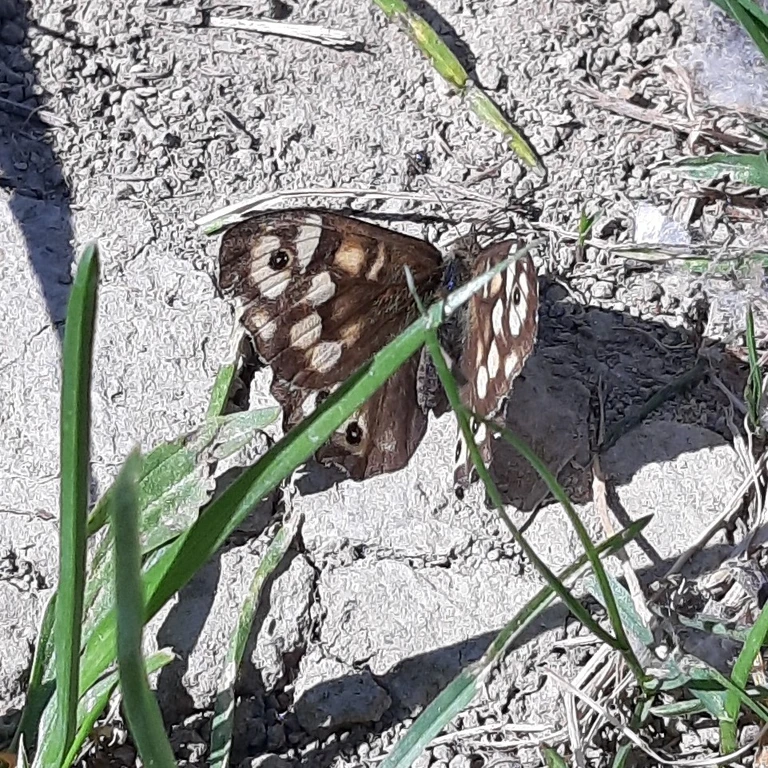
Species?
Pararge aegeria
